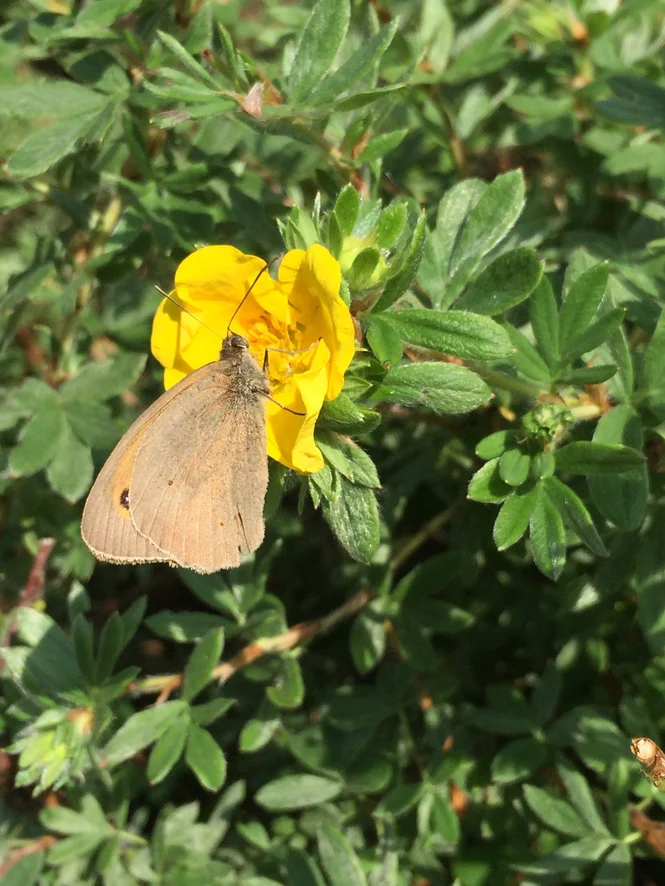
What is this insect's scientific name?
Maniola jurtina
